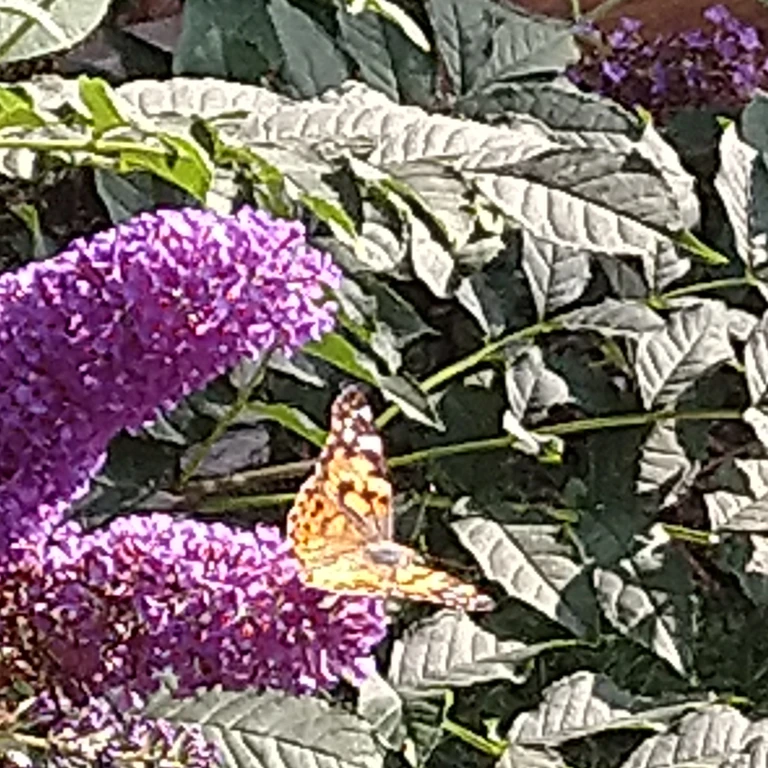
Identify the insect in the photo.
Vanessa cardui
